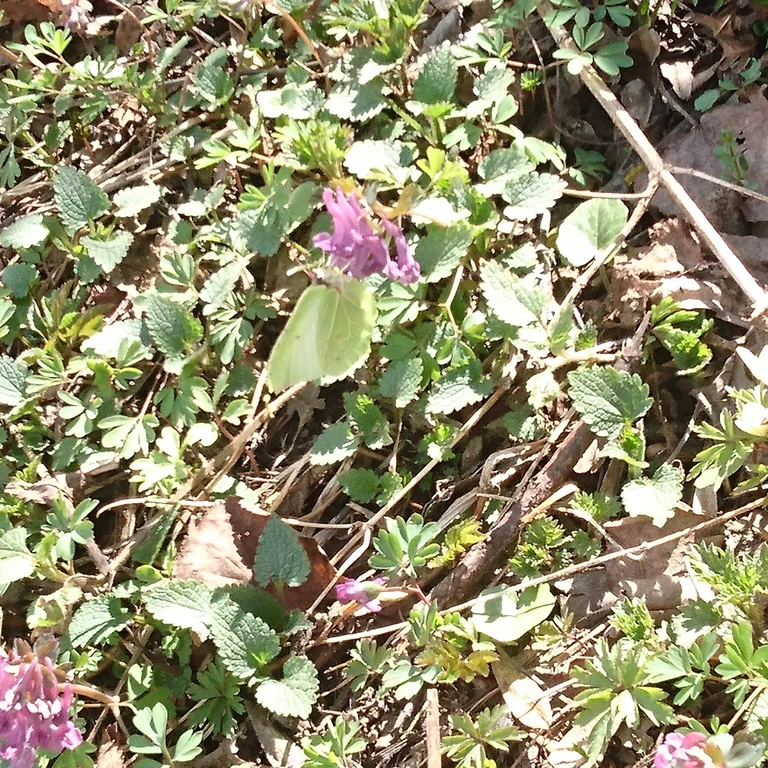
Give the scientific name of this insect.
Gonepteryx rhamni
